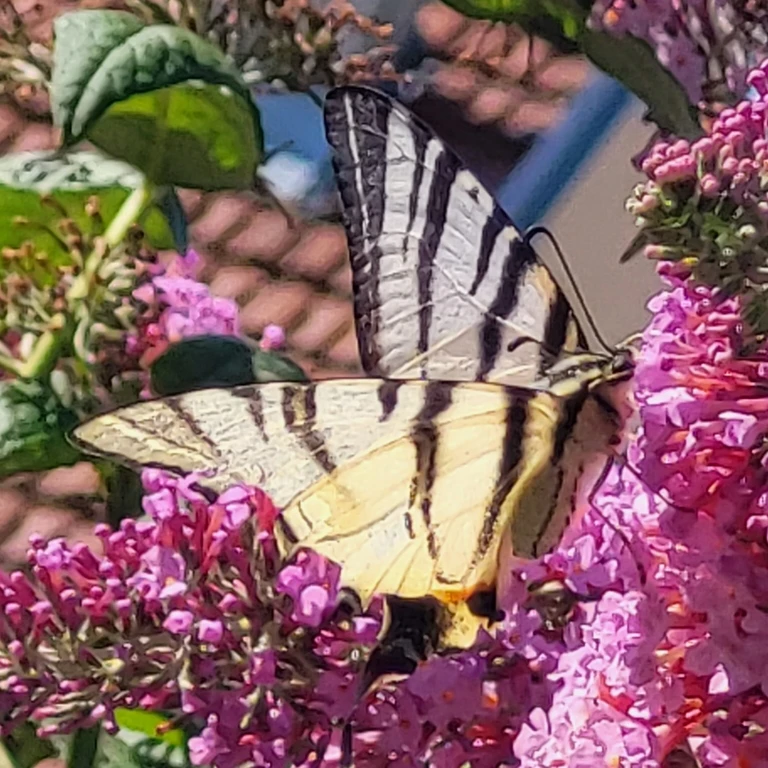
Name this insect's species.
Iphiclides podalirius
